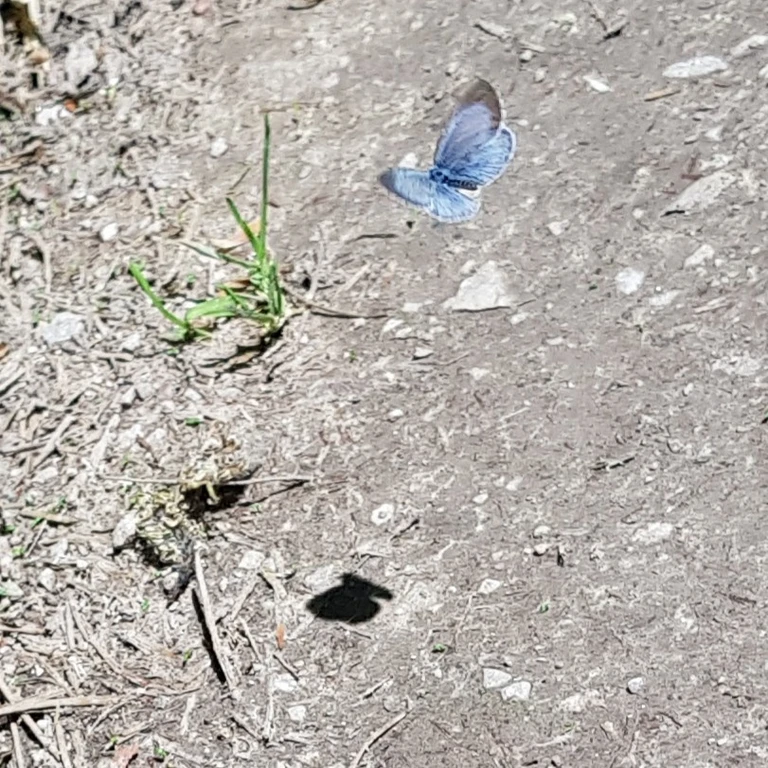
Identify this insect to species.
Celastrina argiolus
